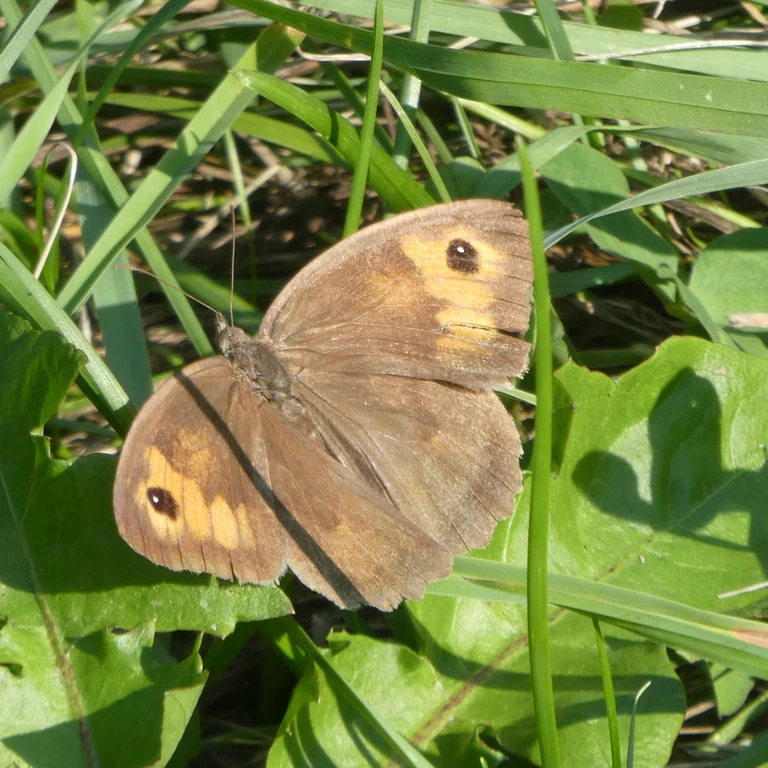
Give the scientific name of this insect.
Maniola jurtina
